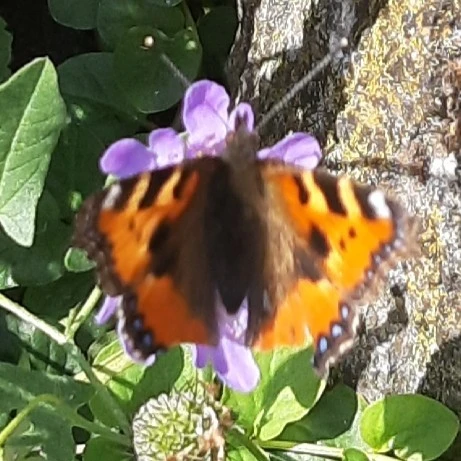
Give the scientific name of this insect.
Aglais urticae
